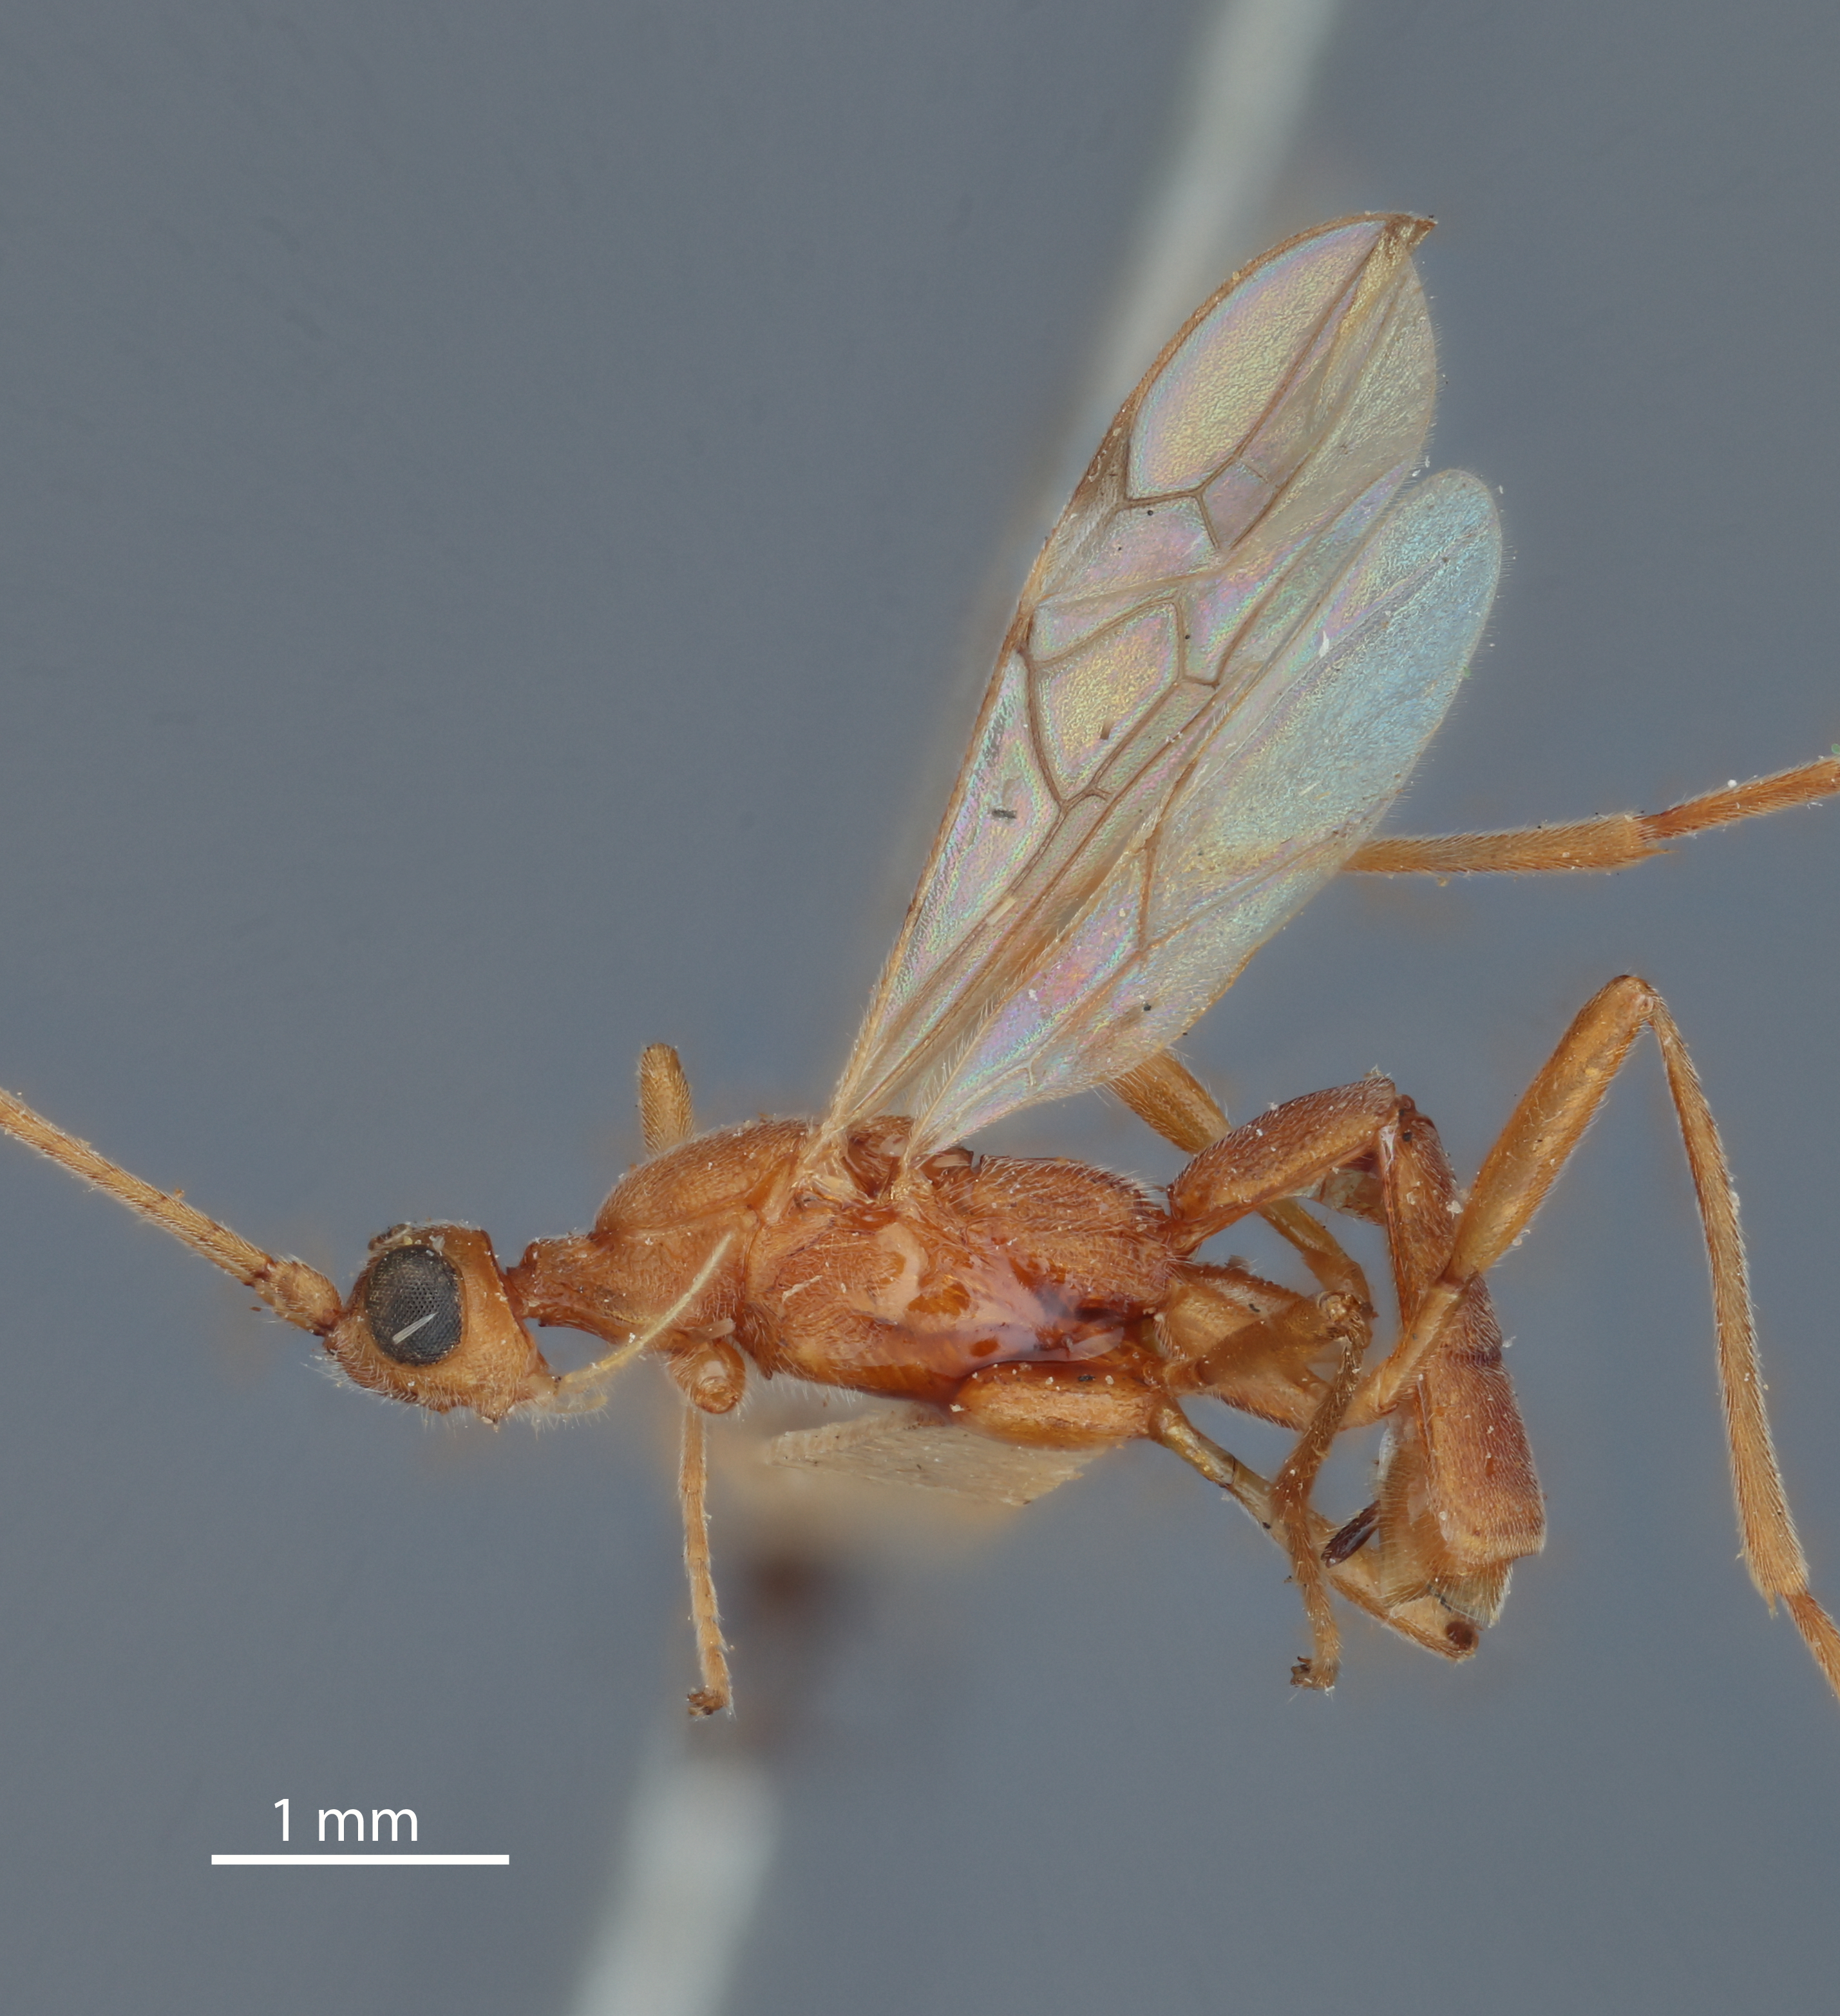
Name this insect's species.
Heterogamus longicollis
